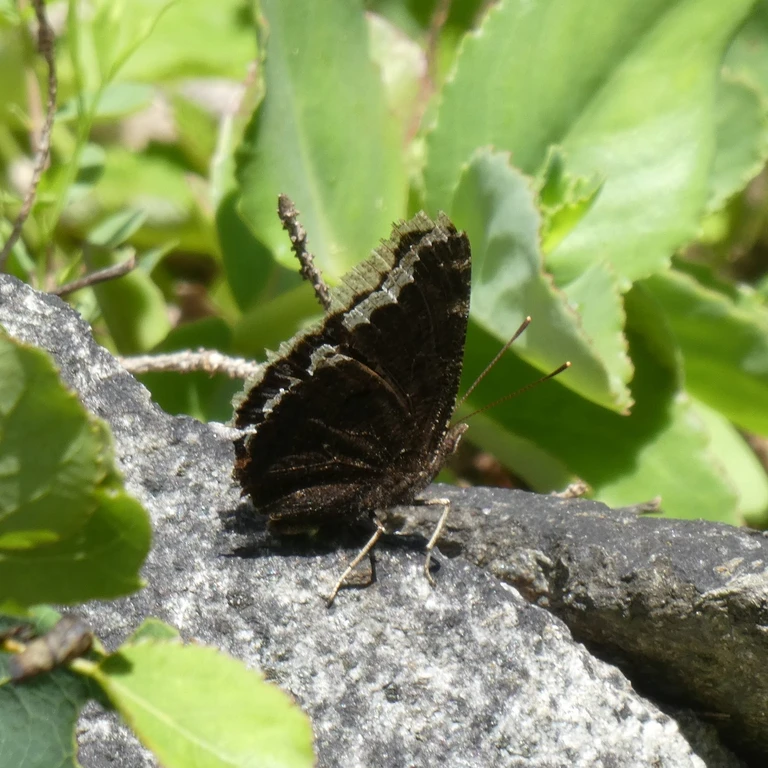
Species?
Nymphalis antiopa
